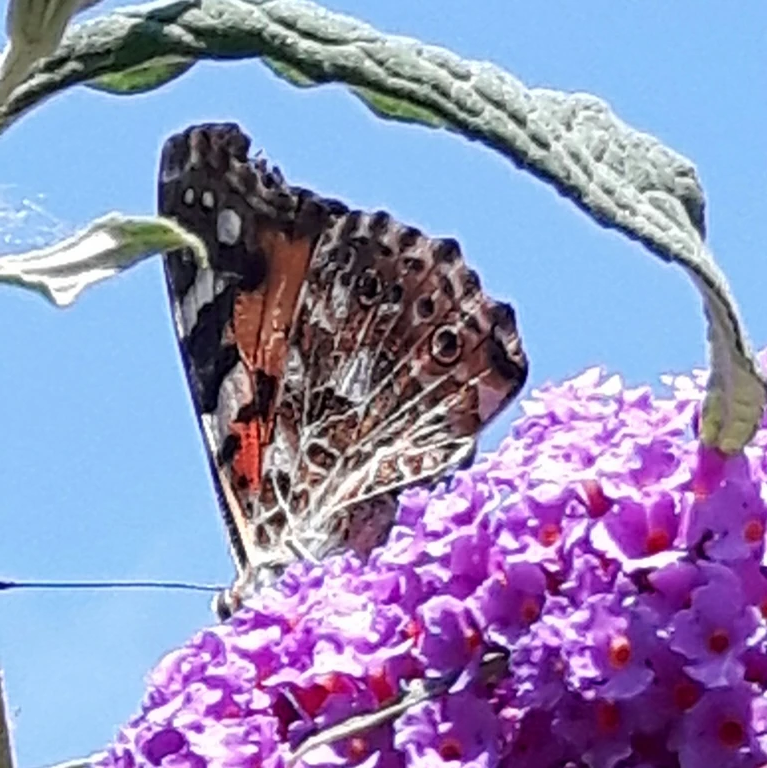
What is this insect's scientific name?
Vanessa cardui
